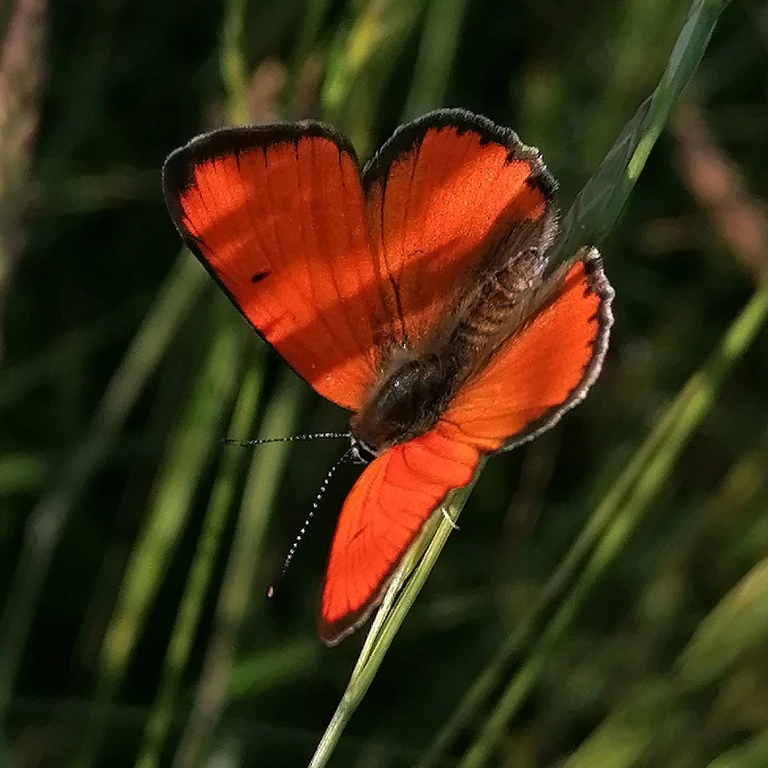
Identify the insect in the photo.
Lycaena dispar
